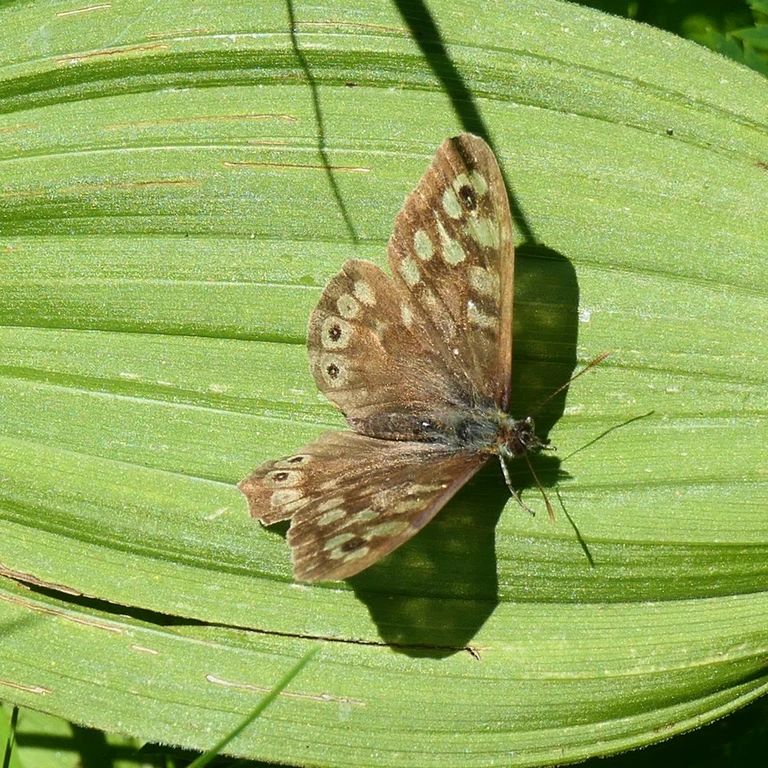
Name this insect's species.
Pararge aegeria
